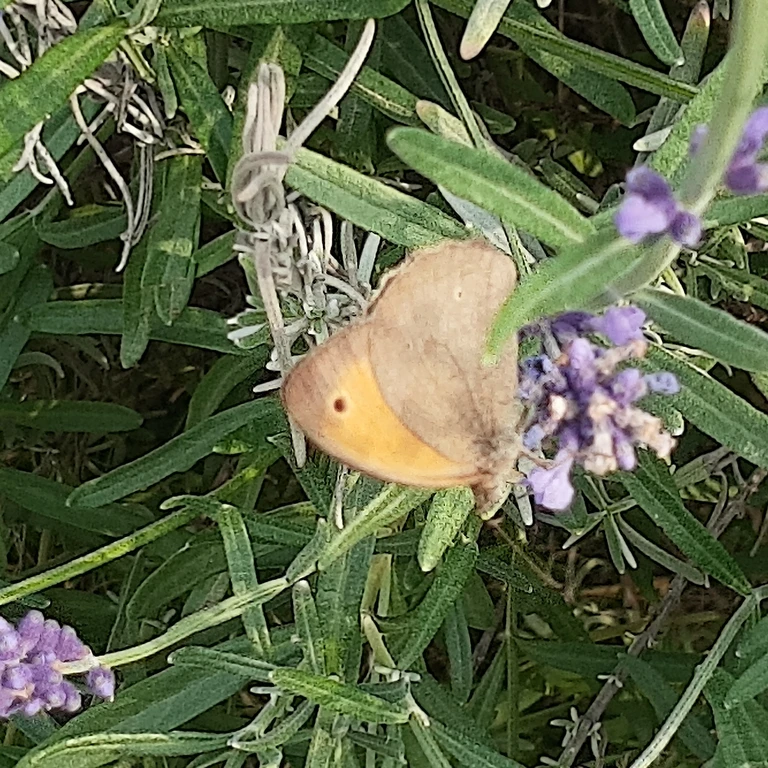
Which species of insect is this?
Maniola jurtina
